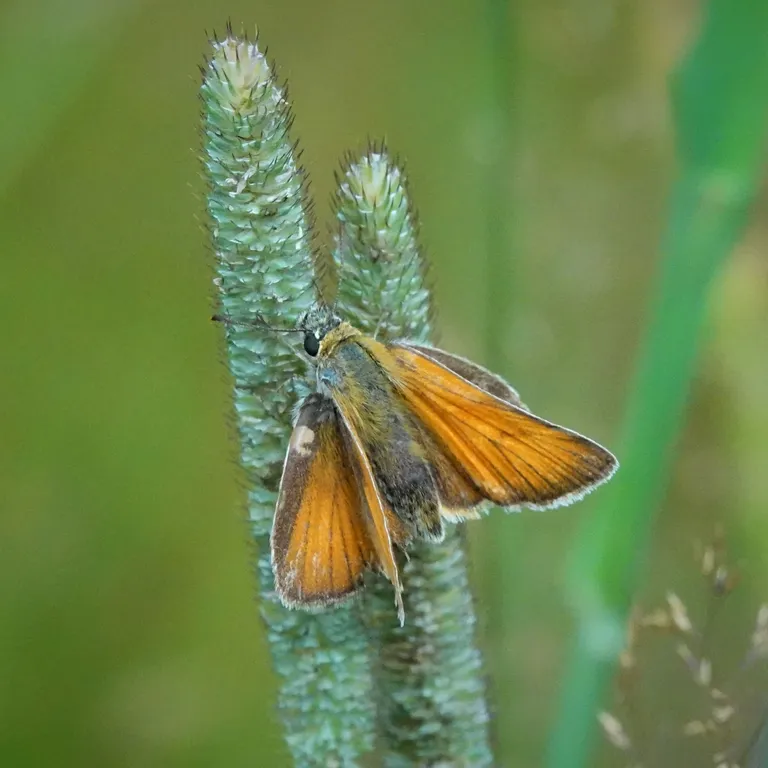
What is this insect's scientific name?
Thymelicus sylvestris
